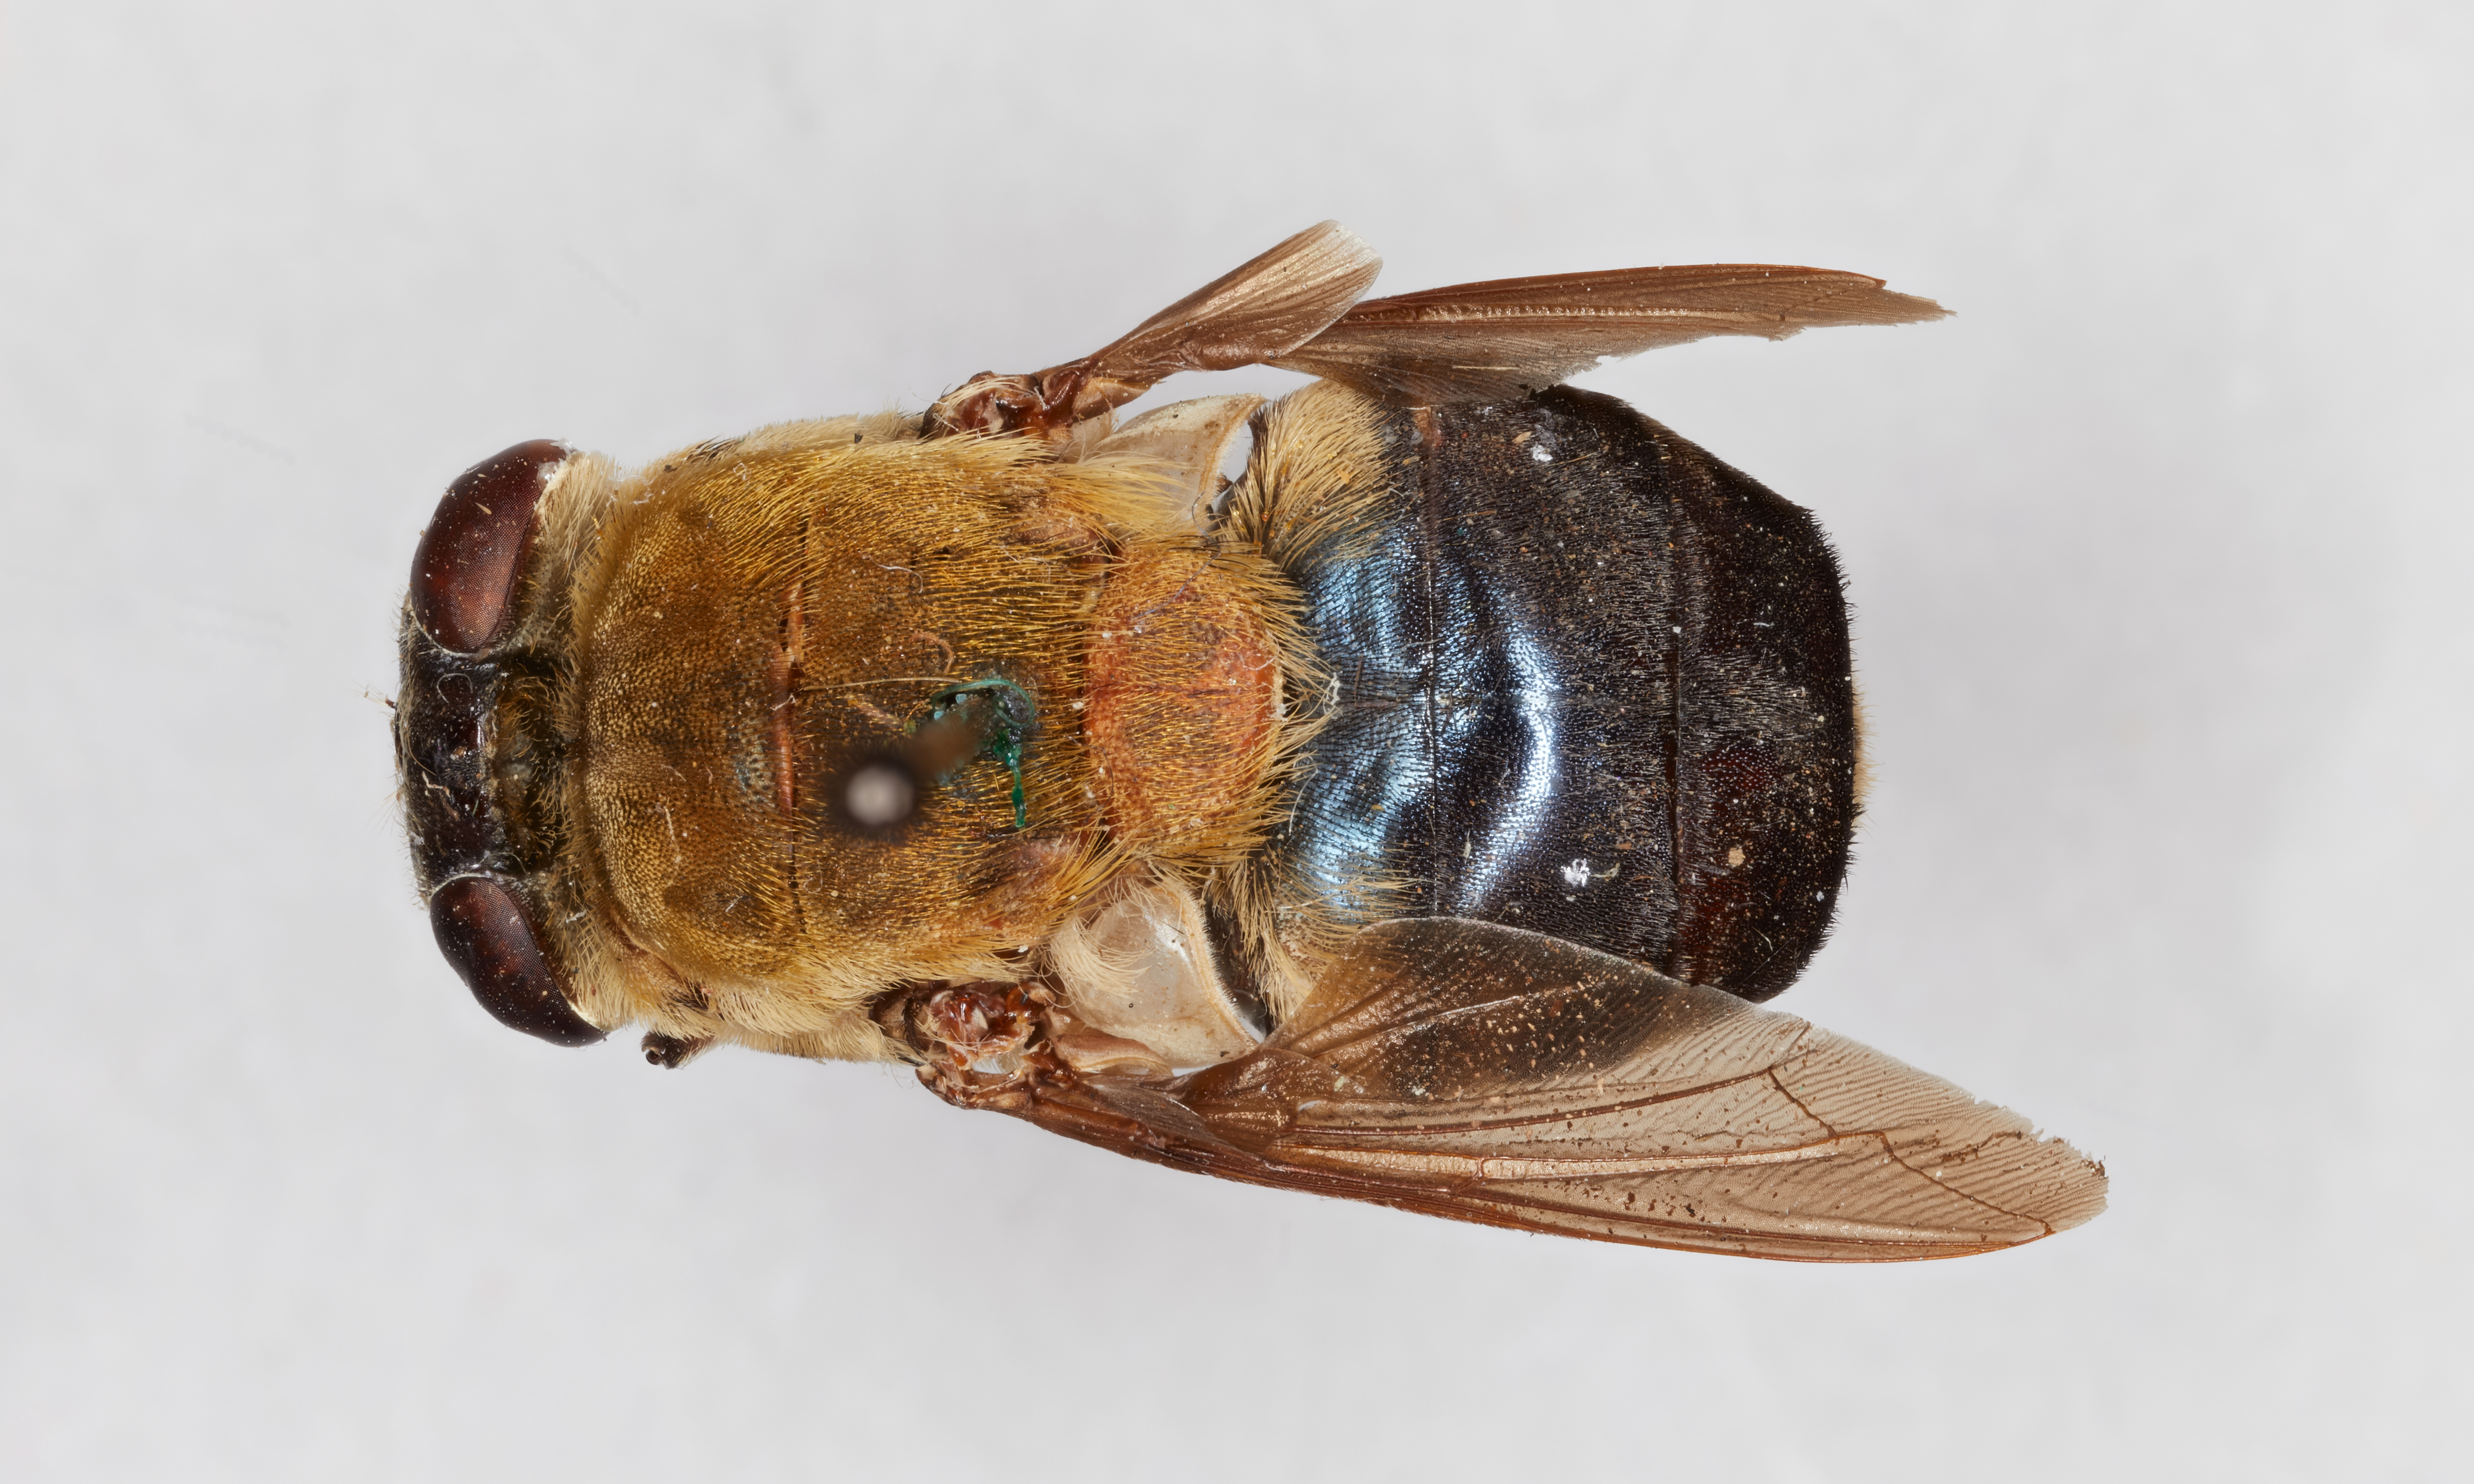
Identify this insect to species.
Cuterebra cometes
